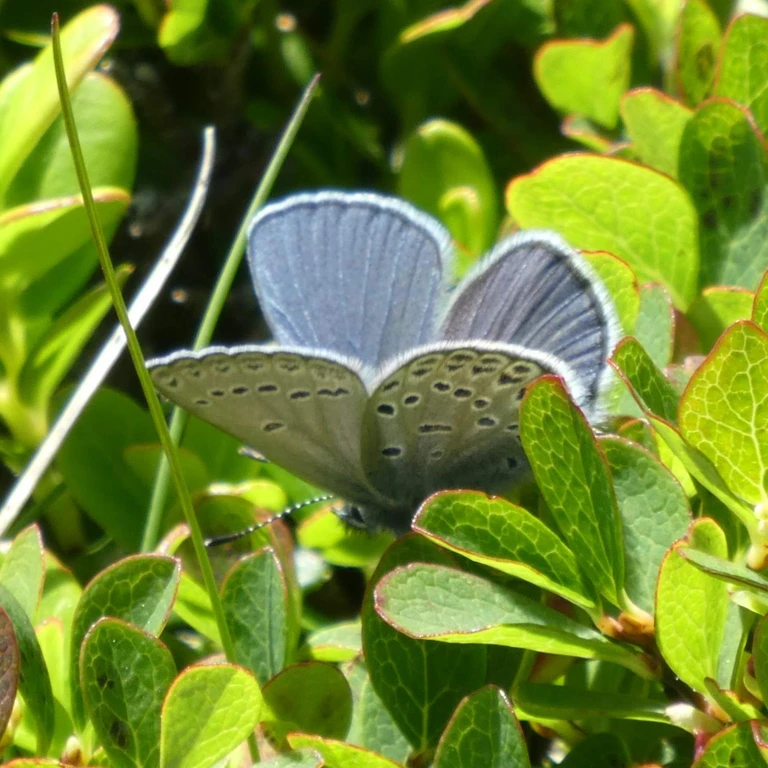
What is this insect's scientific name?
Agriades optilete (also Vacciniina optilete)
